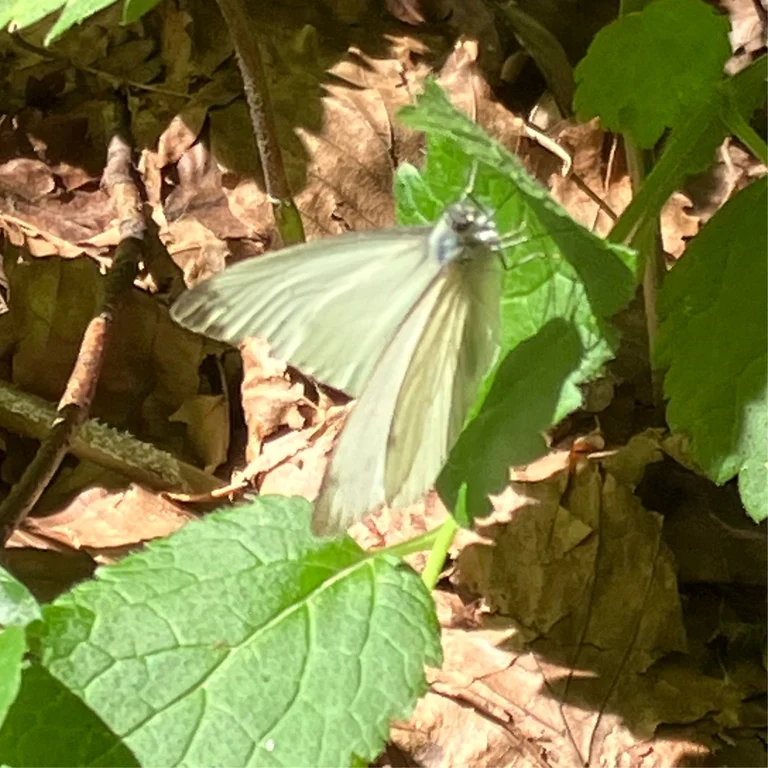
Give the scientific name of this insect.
Pieris napi
